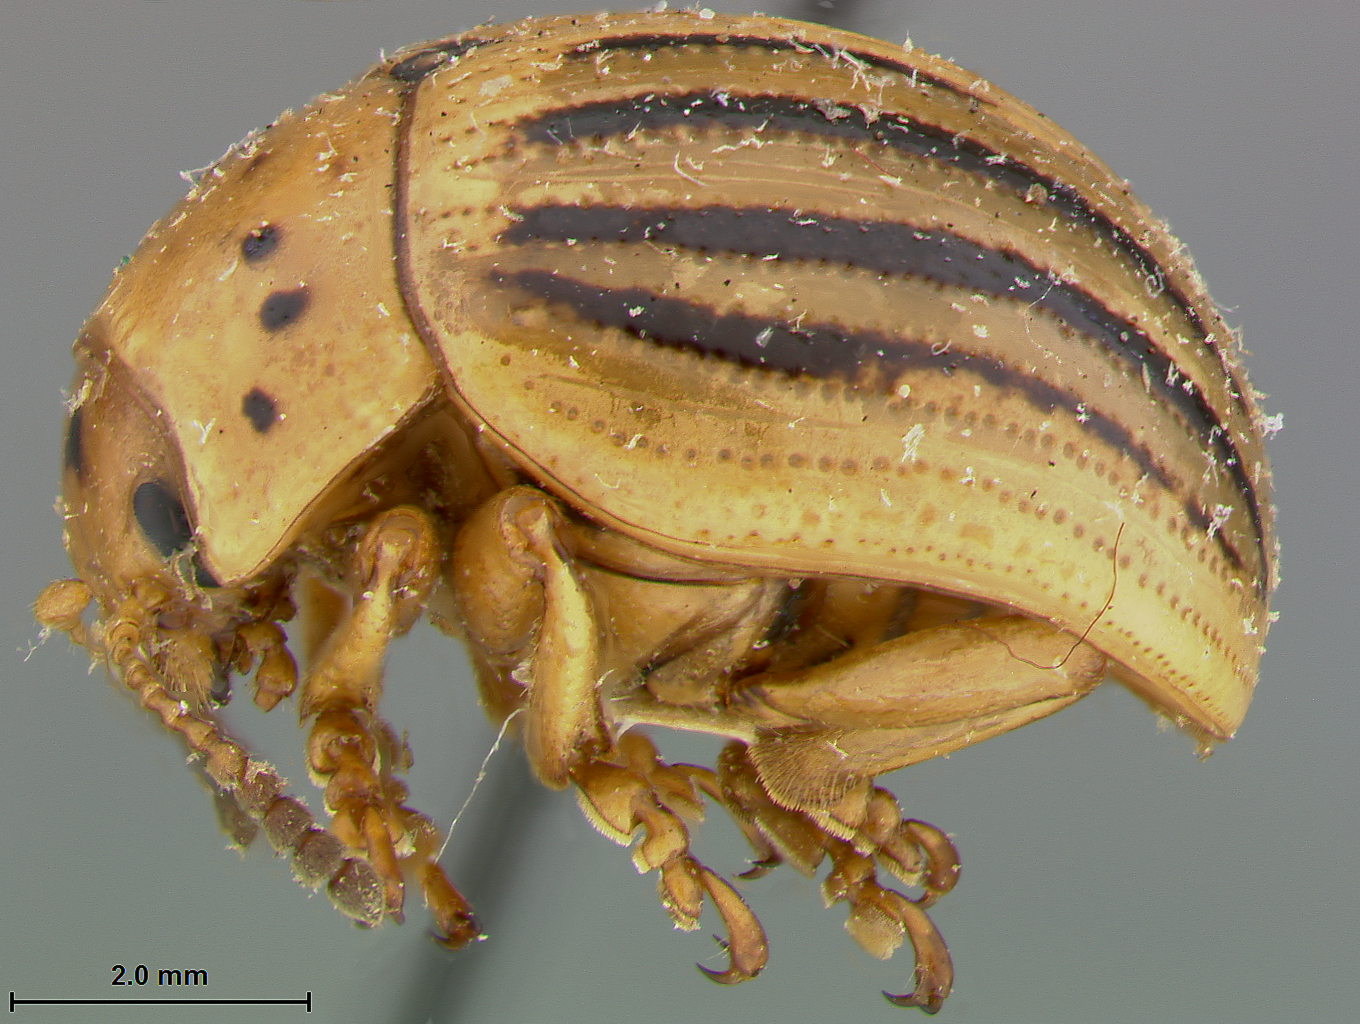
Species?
Septinotarsa decalineata (also Leptinotarsa decalineata)
